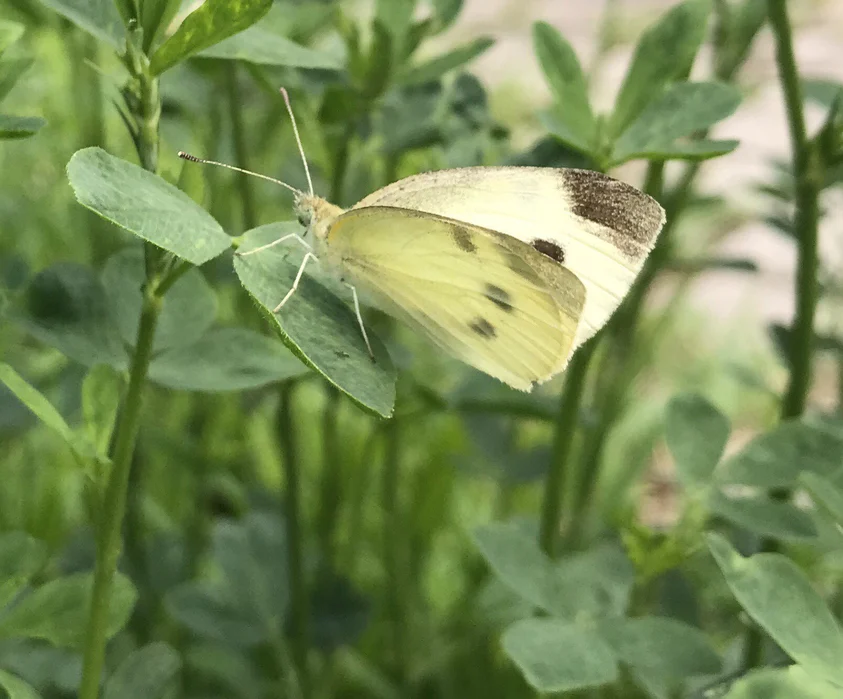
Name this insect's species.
Pieris rapae
